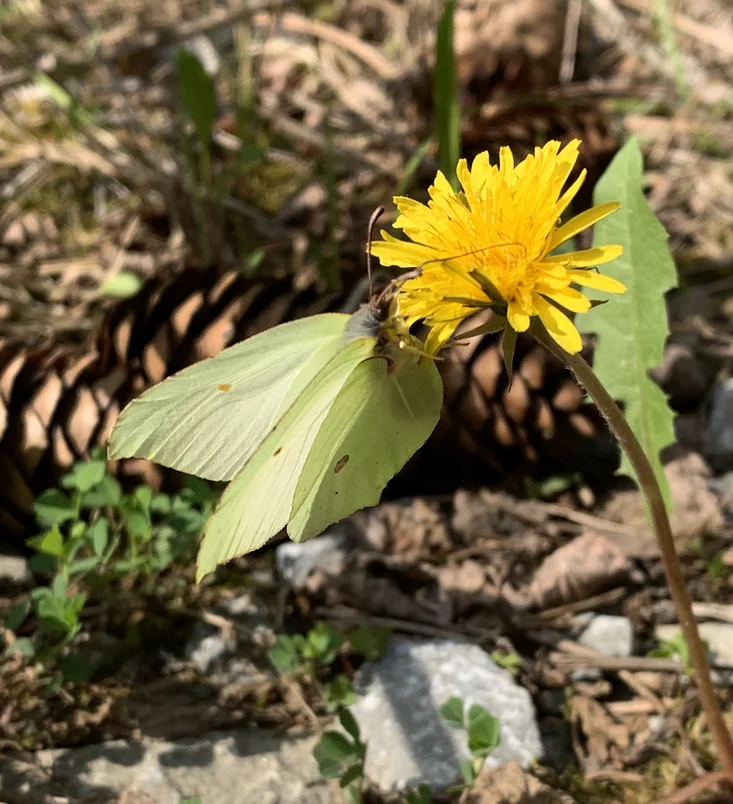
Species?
Gonepteryx rhamni
